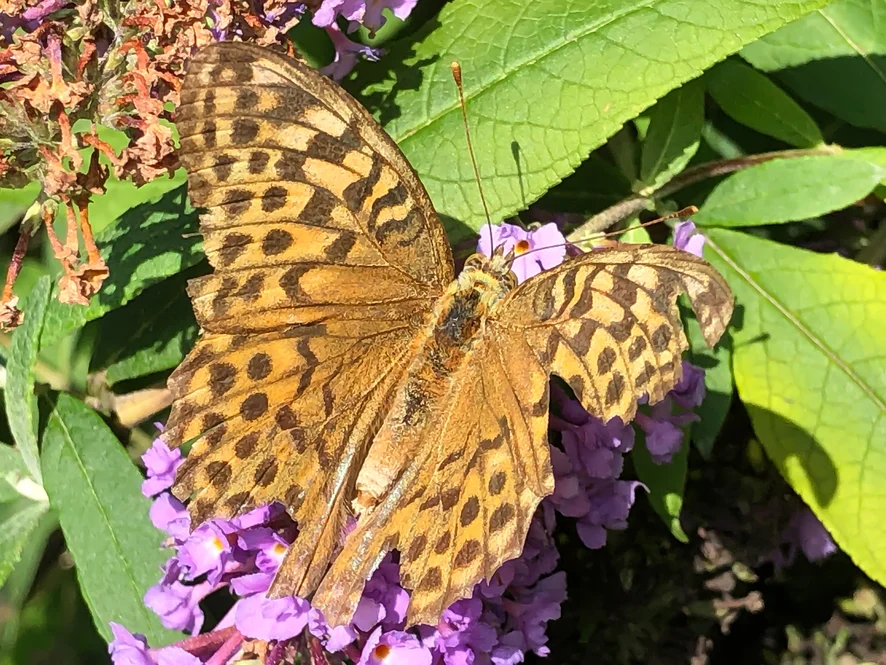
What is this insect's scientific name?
Argynnis paphia
